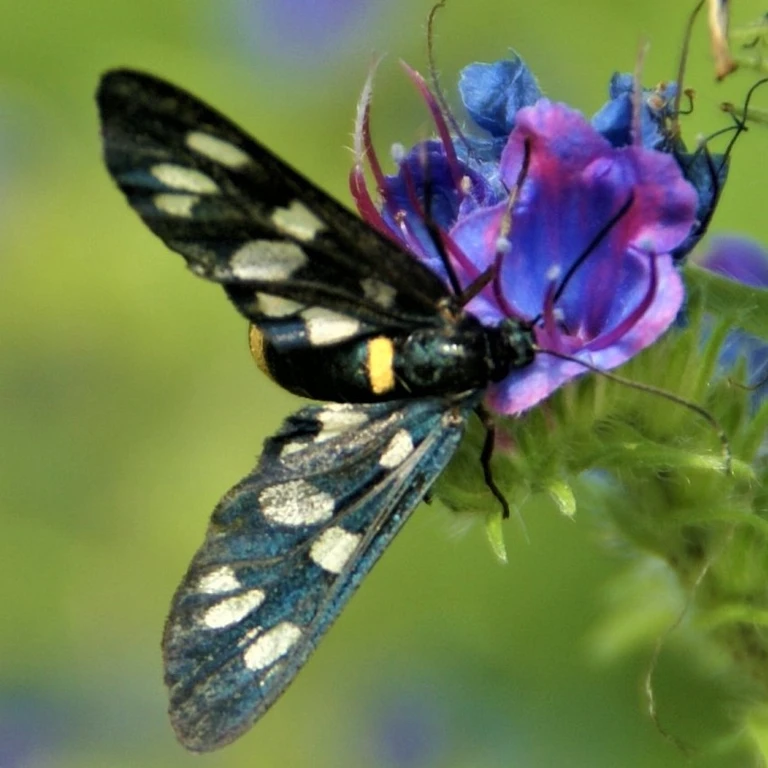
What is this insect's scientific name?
Amata phegea
